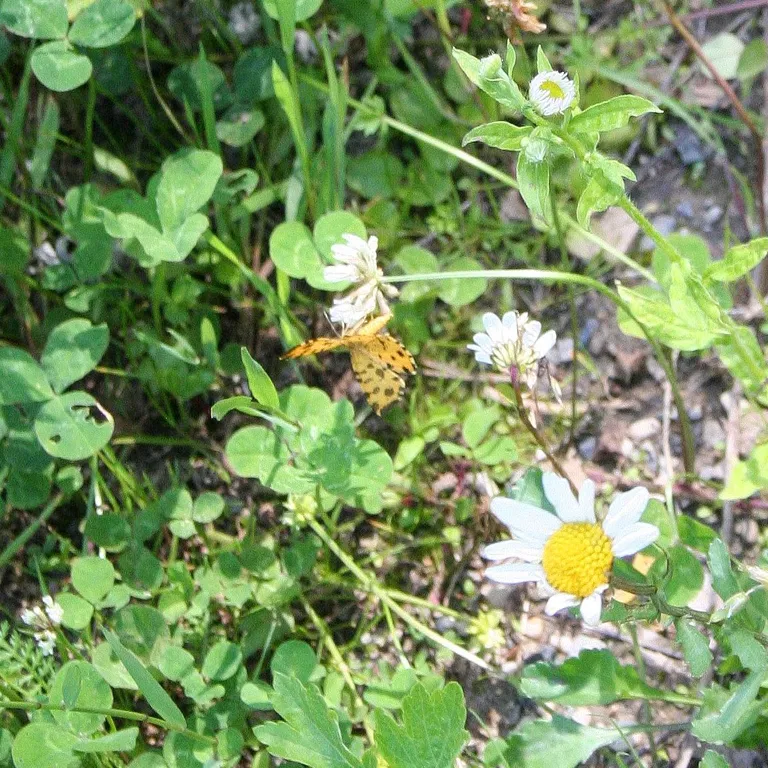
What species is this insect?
Pseudopanthera macularia
